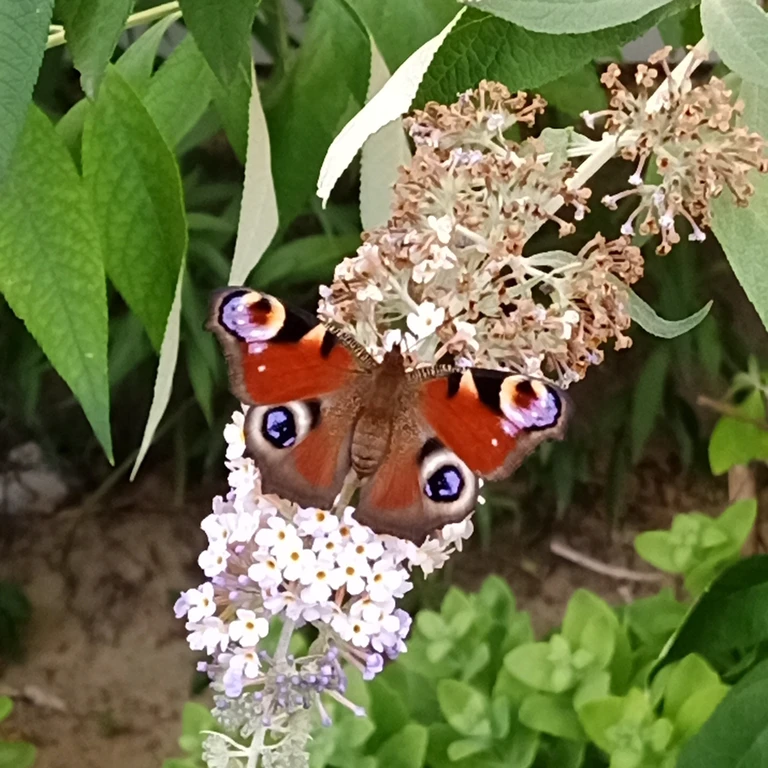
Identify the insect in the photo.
Aglais io
